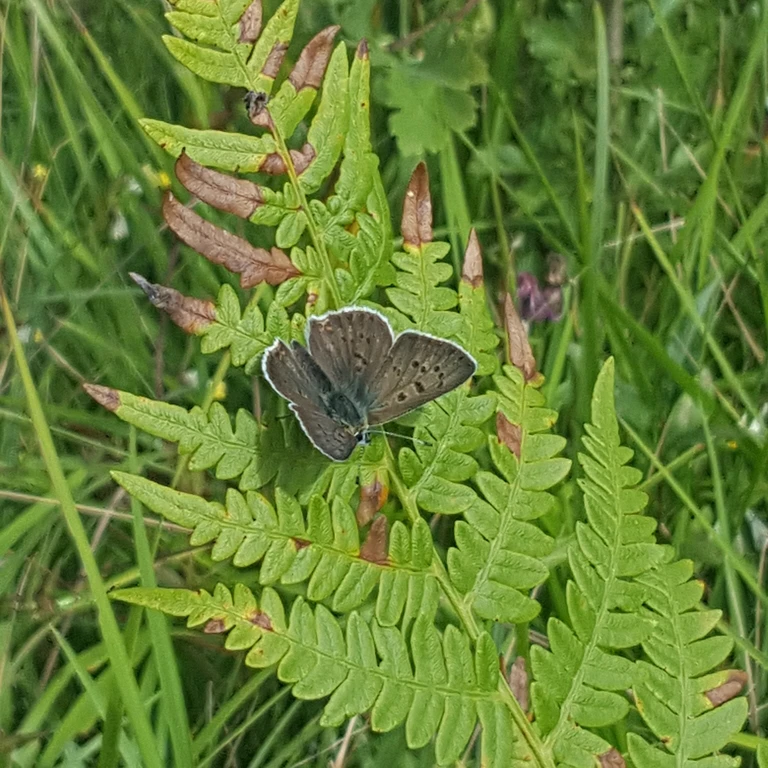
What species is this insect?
Lycaena tityrus (also Loweia tityrus)
